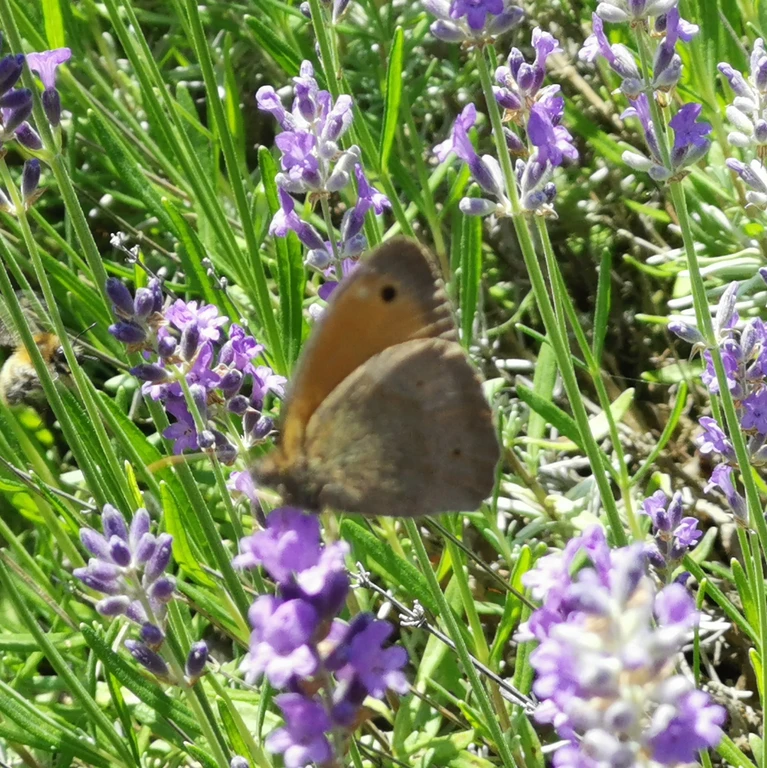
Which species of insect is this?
Maniola jurtina
